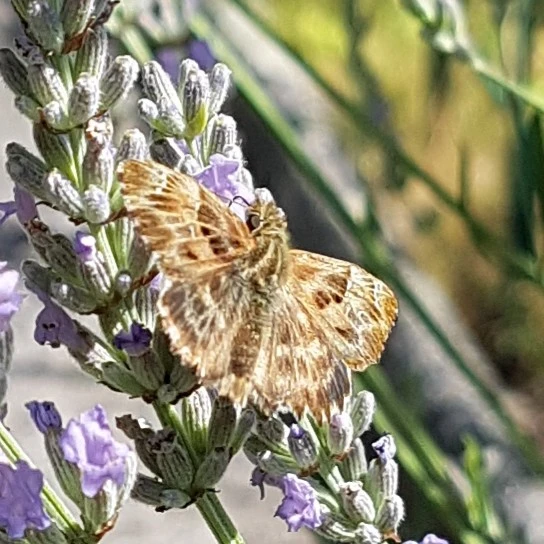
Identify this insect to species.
Carcharodus alceae
